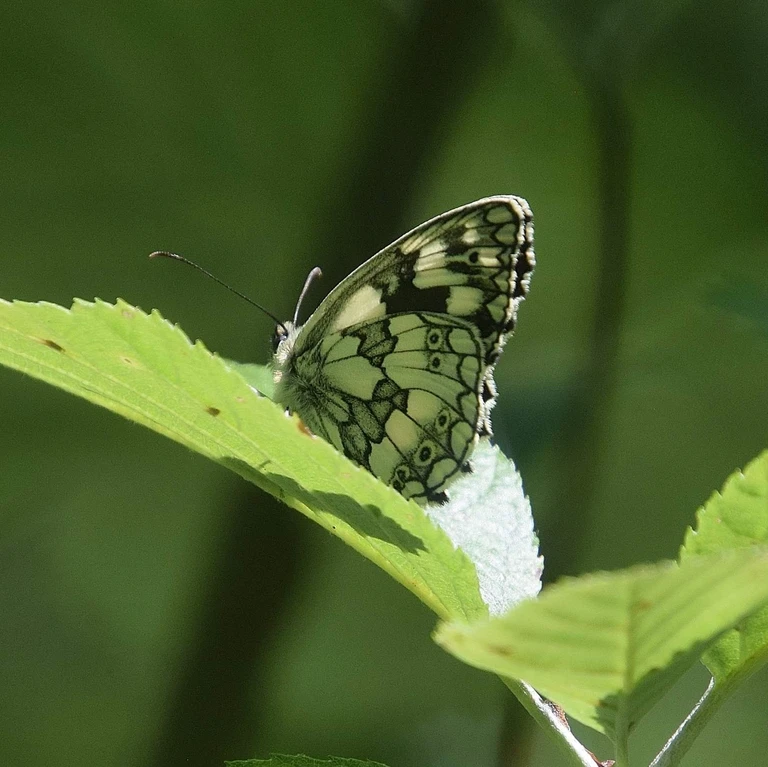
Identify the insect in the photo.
Melanargia galathea
